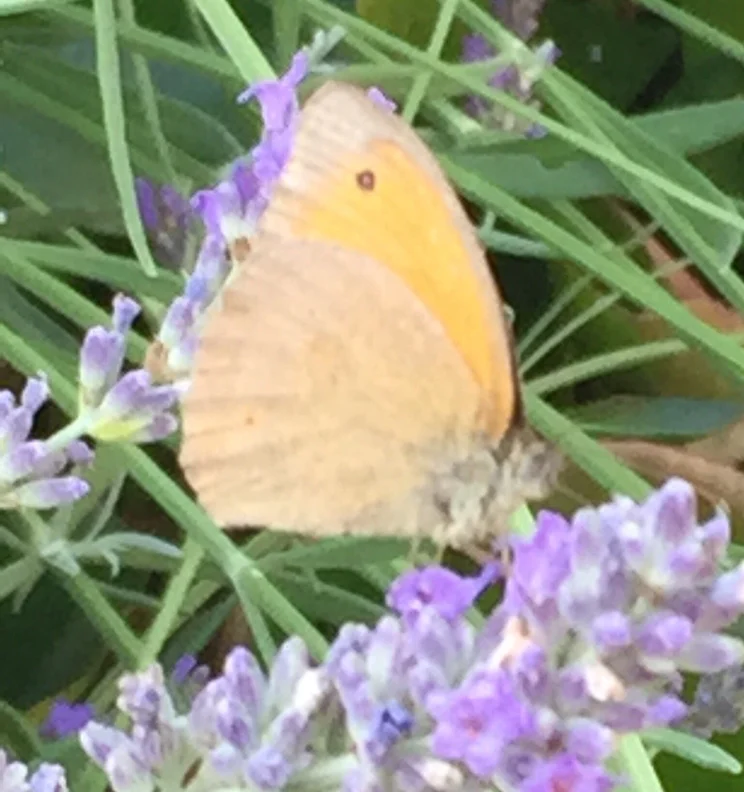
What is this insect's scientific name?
Maniola jurtina
